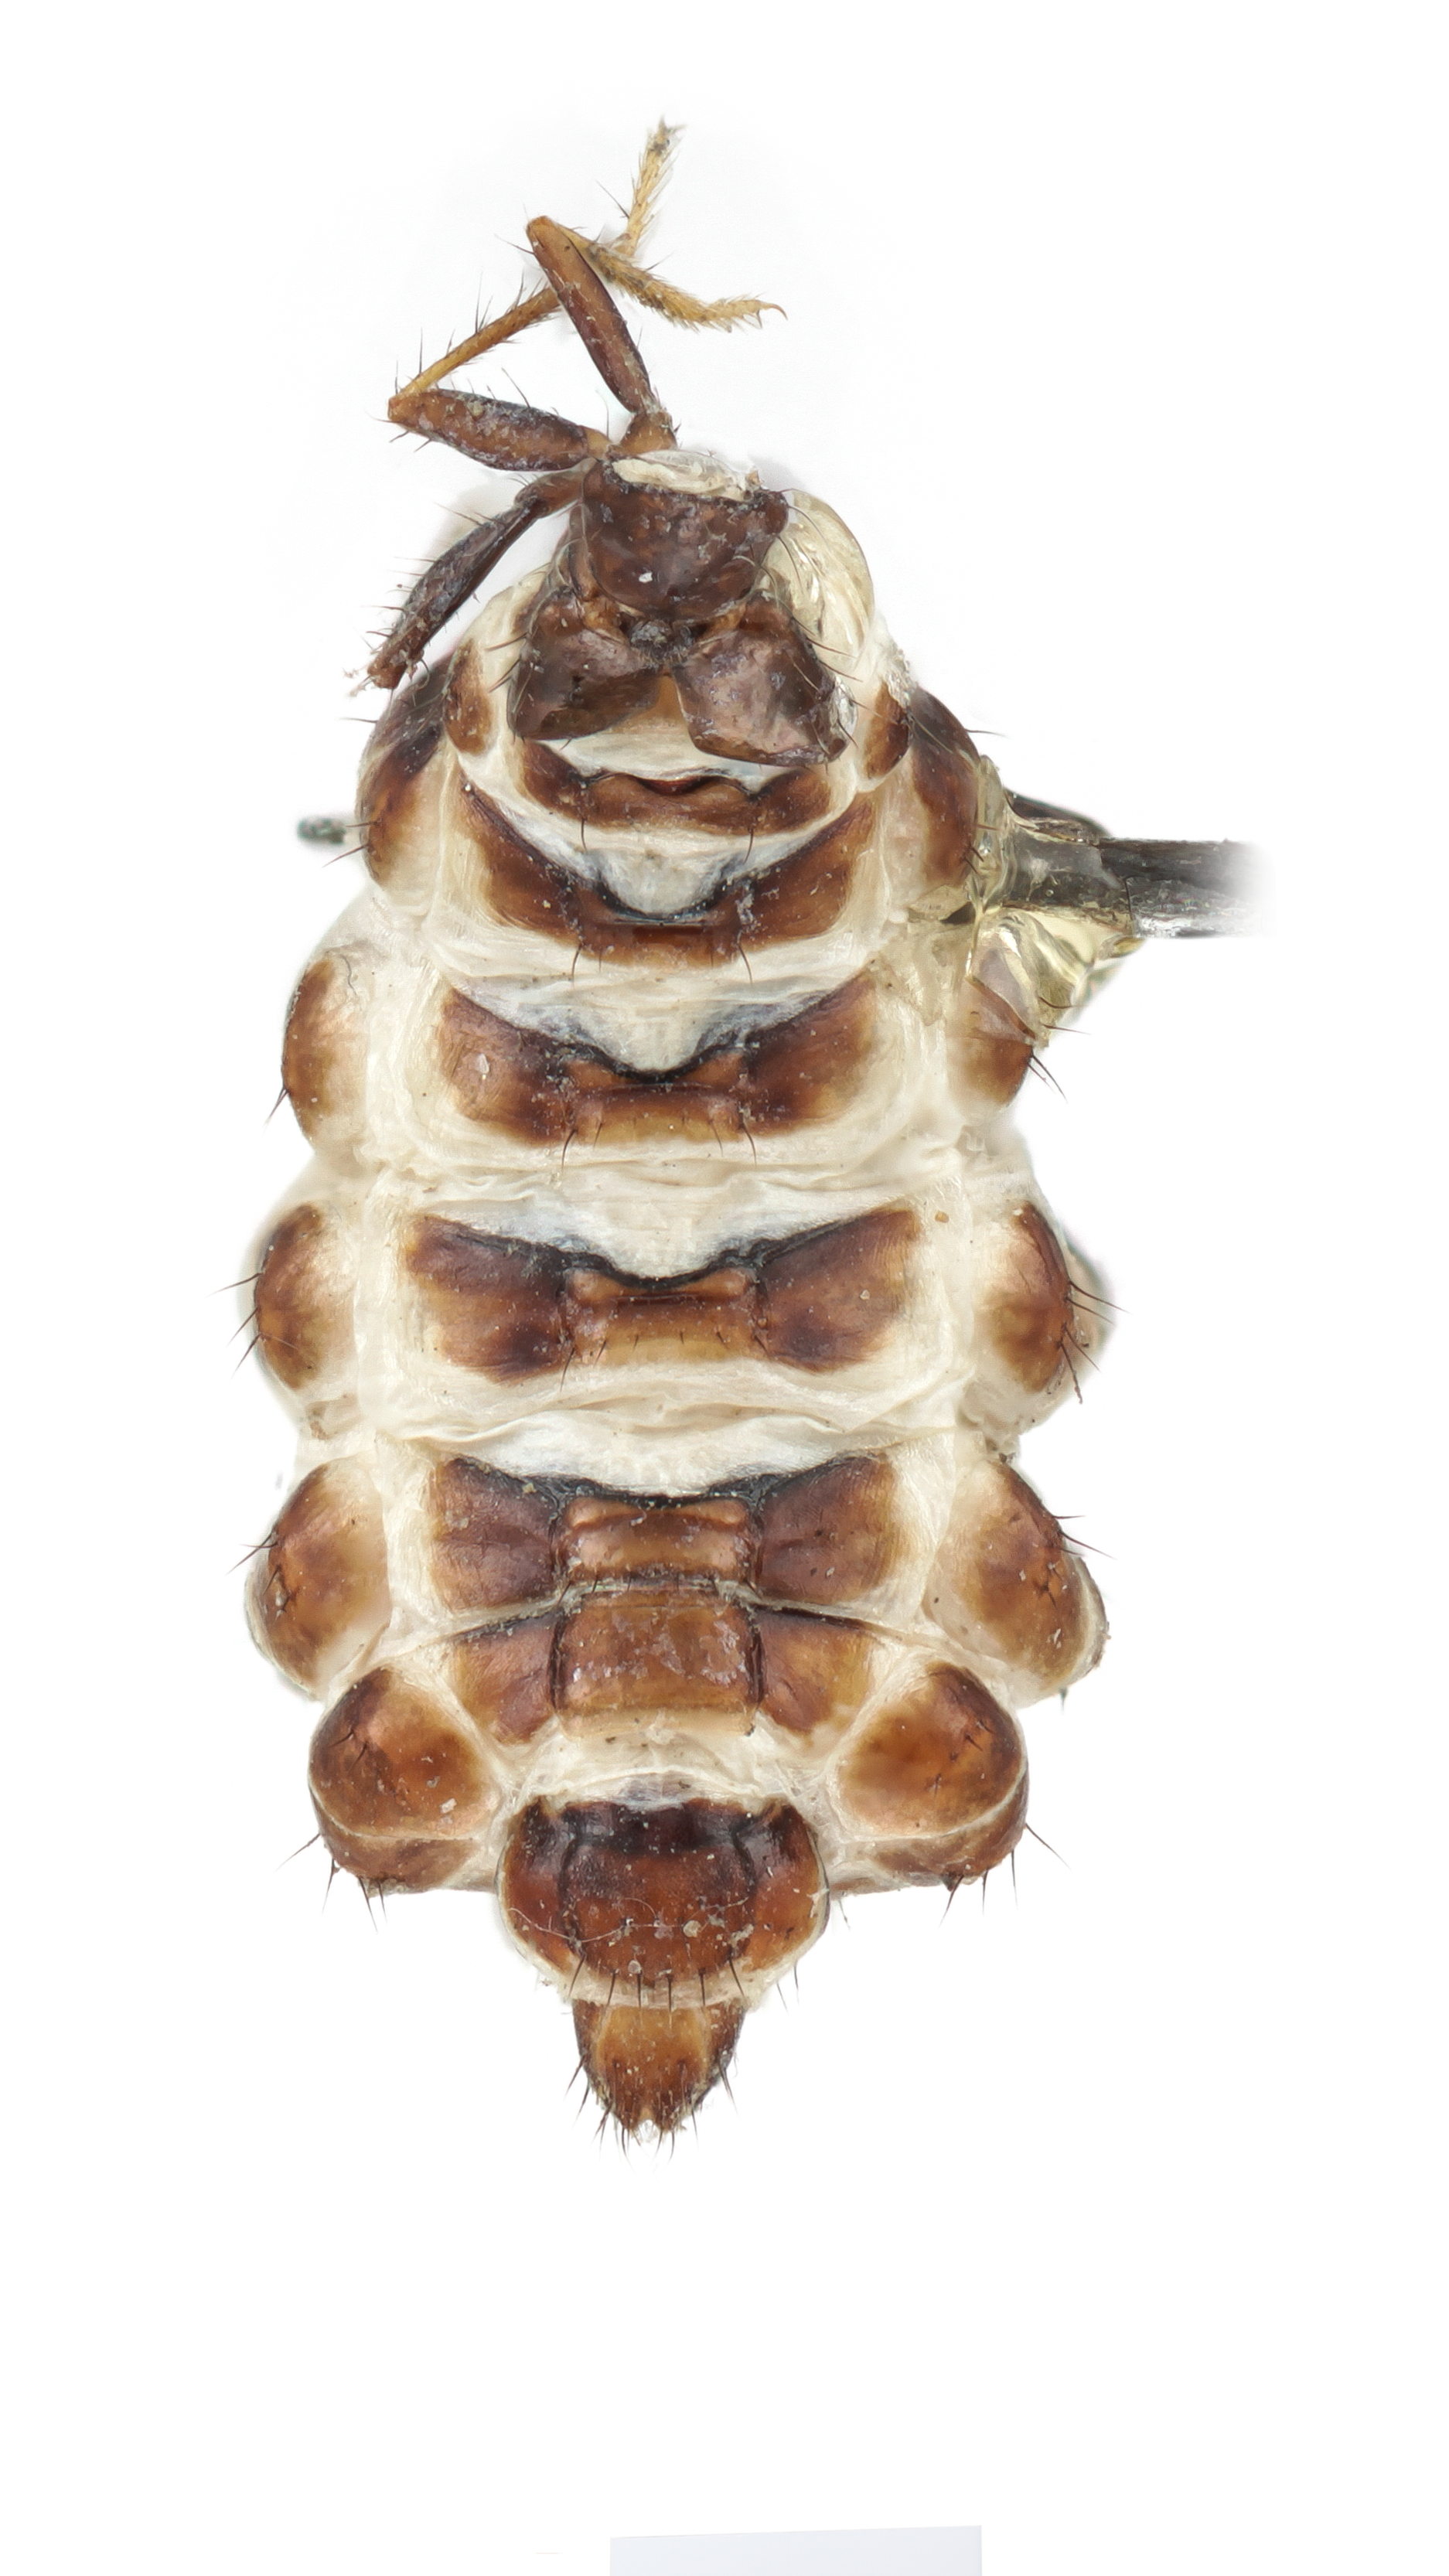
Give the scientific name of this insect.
Corymbogaster mirandum
